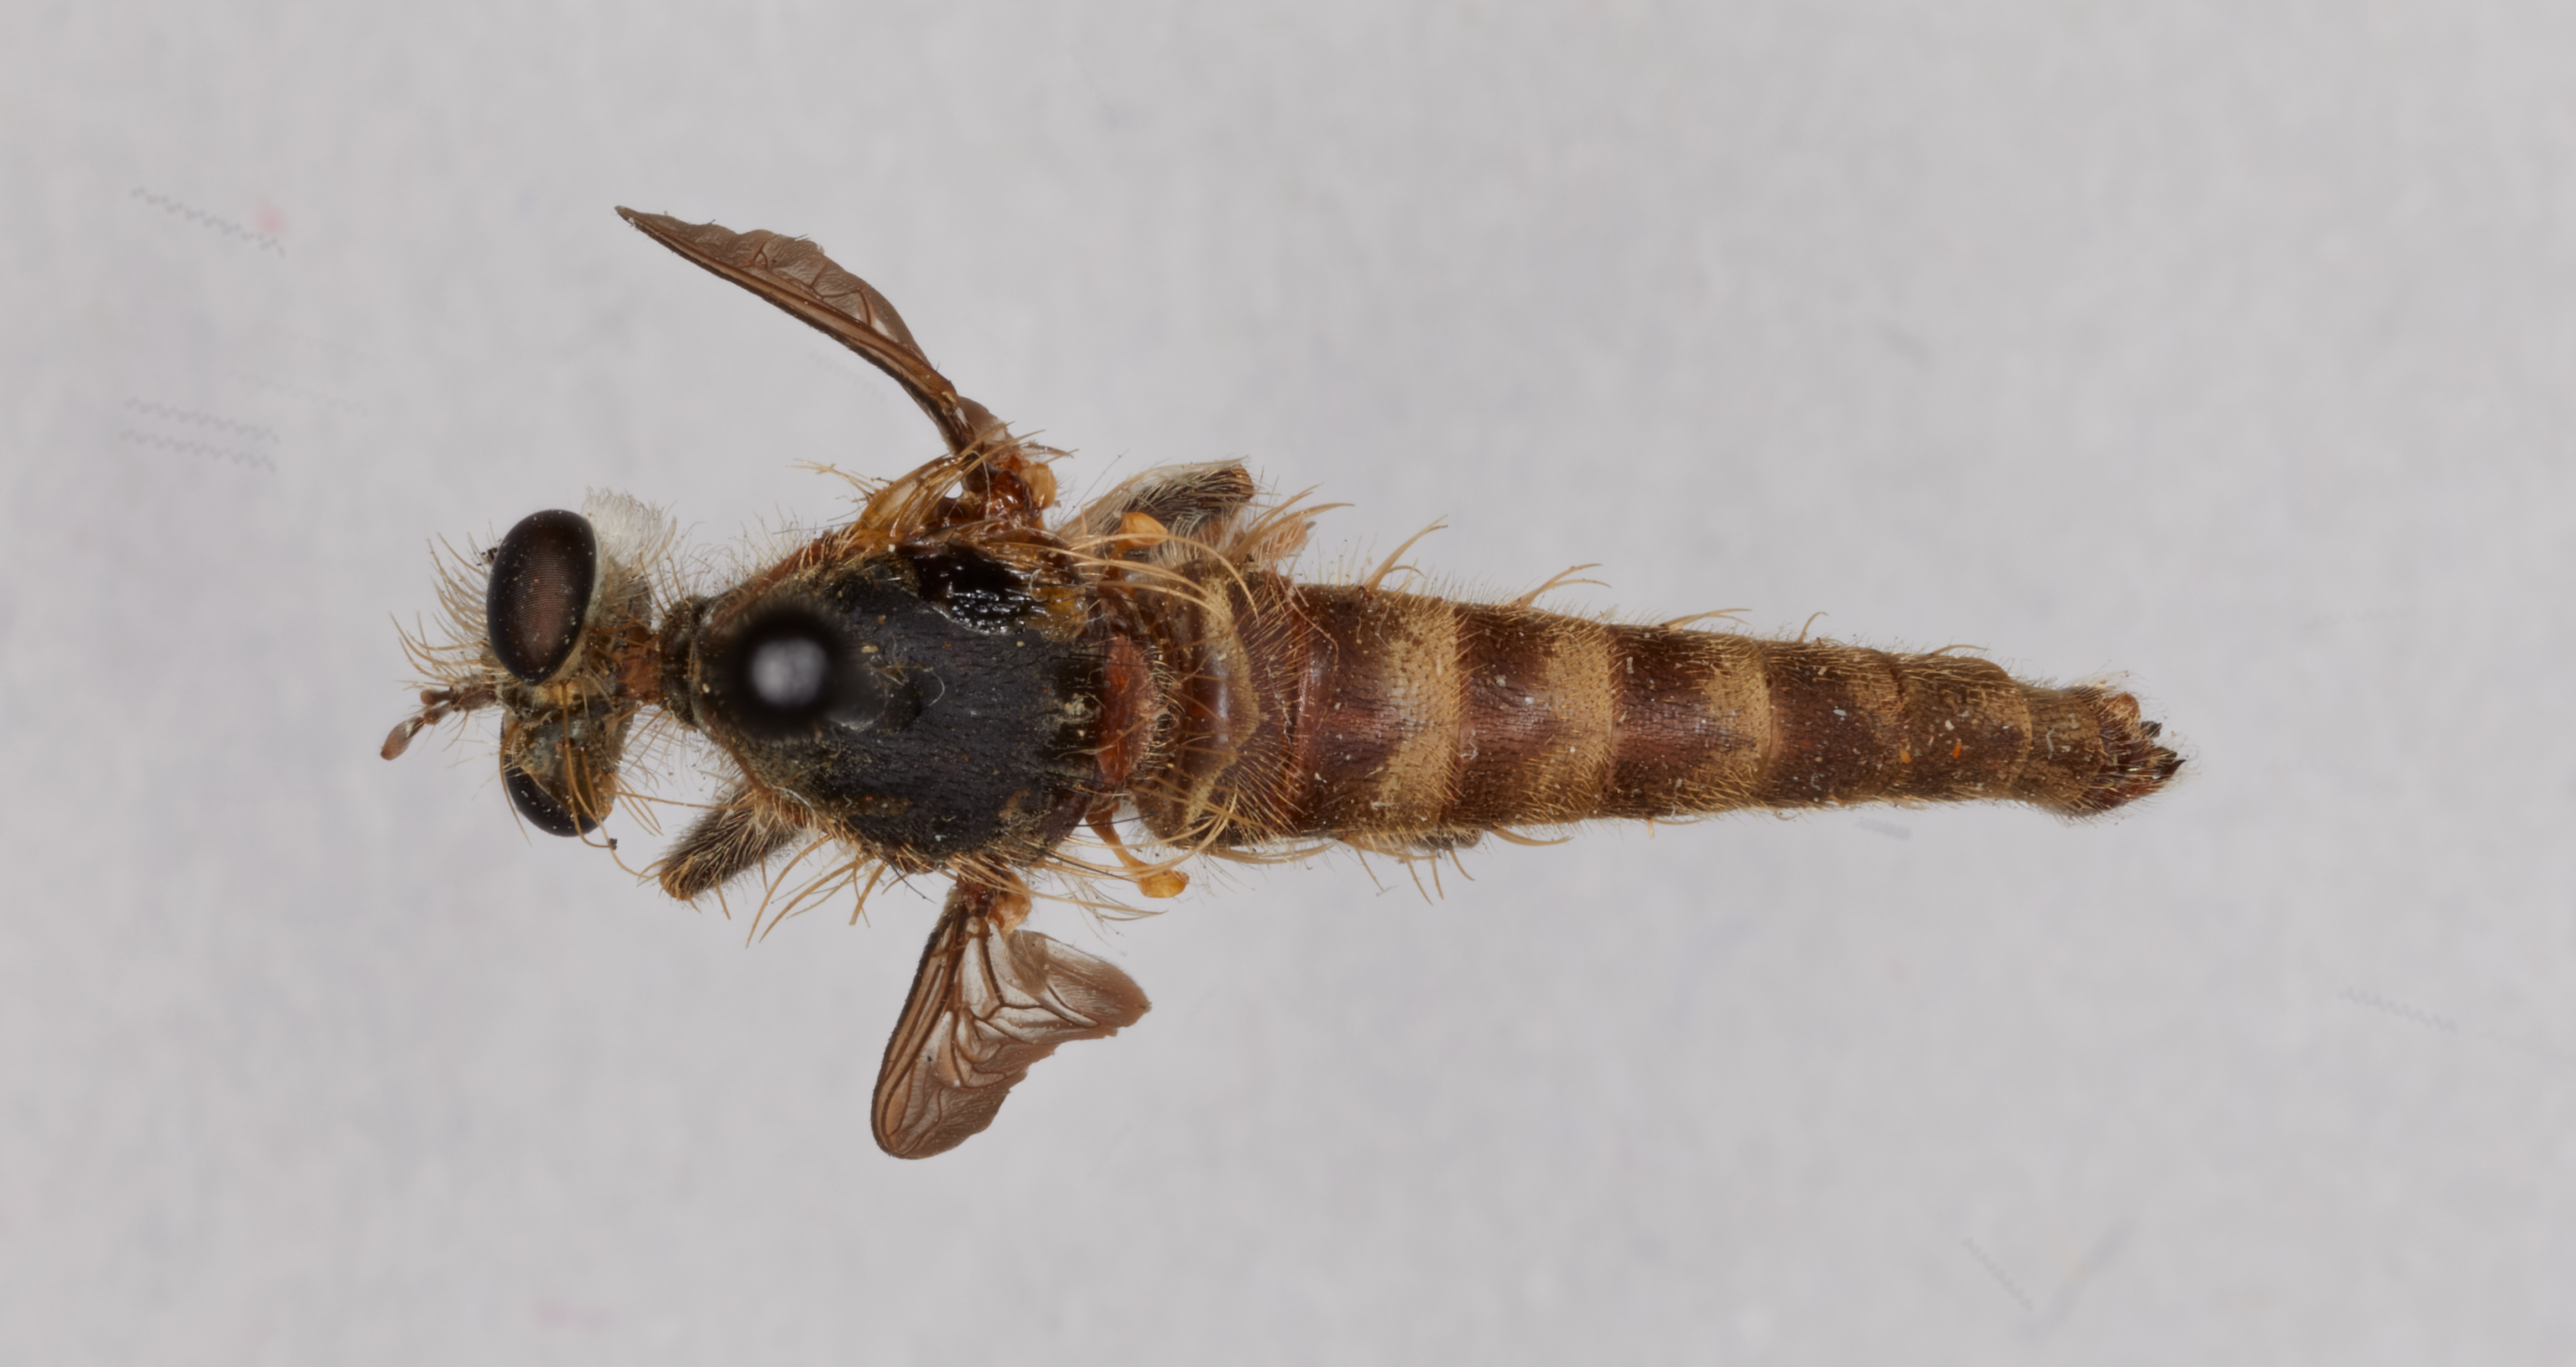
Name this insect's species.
Nusa karikalensis
